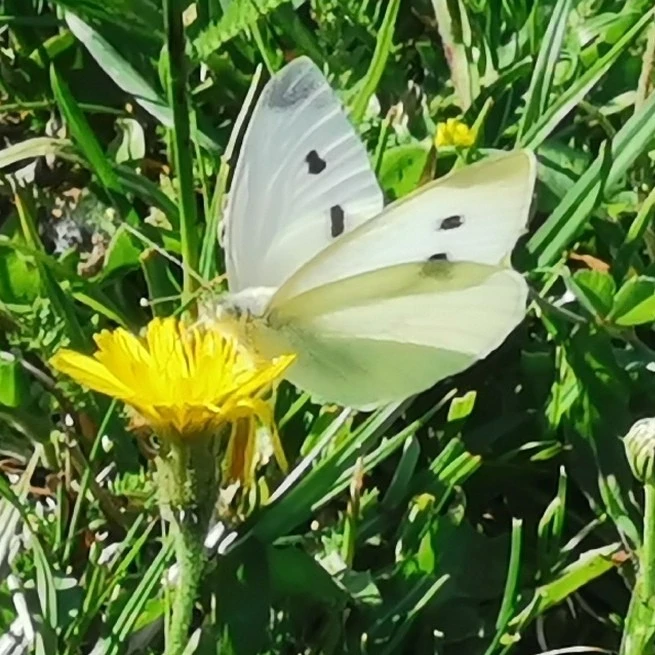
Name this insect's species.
Pieris rapae
